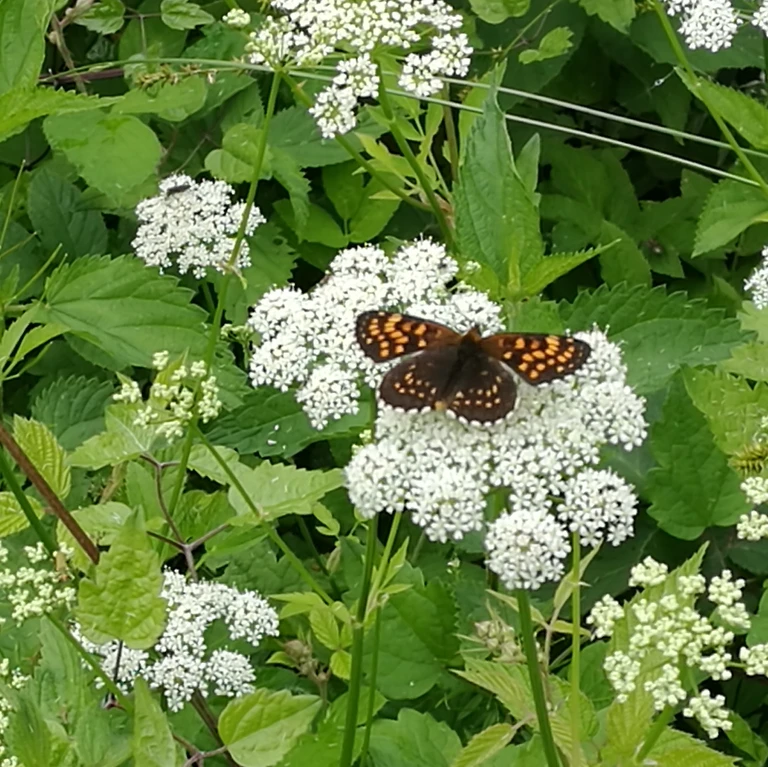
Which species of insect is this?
Melitaea diamina
